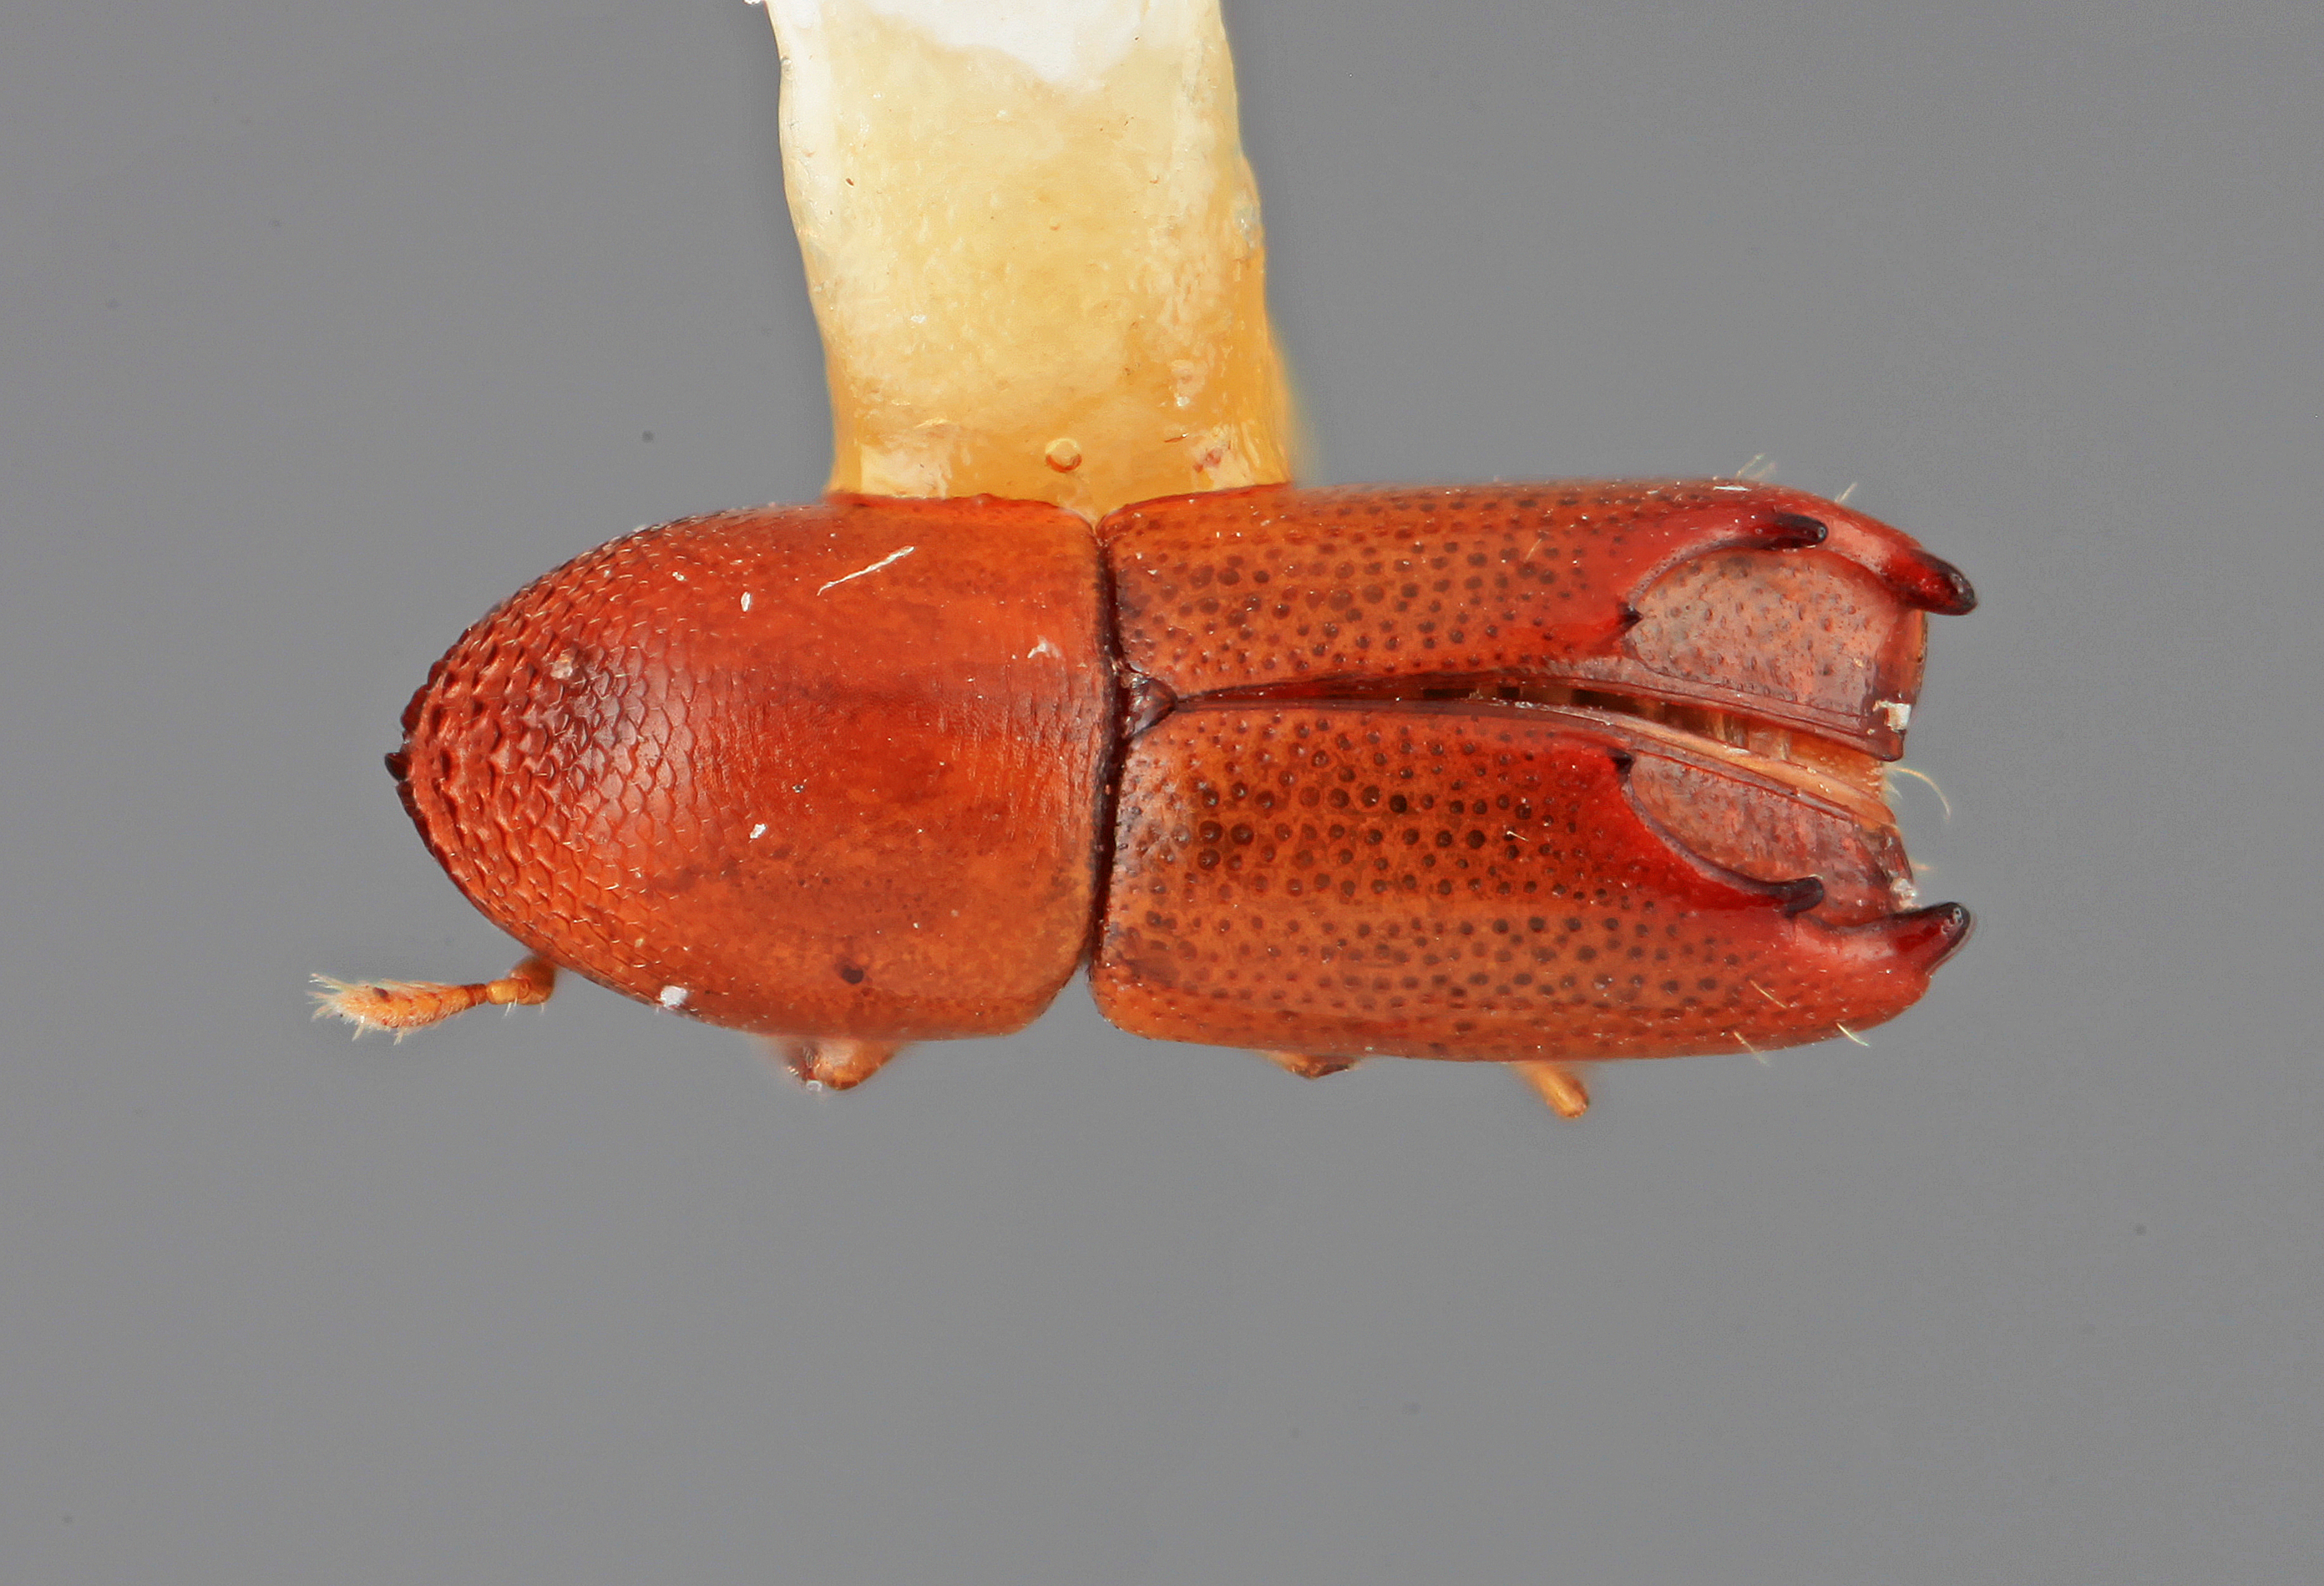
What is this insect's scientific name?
Tricolus saundersi
